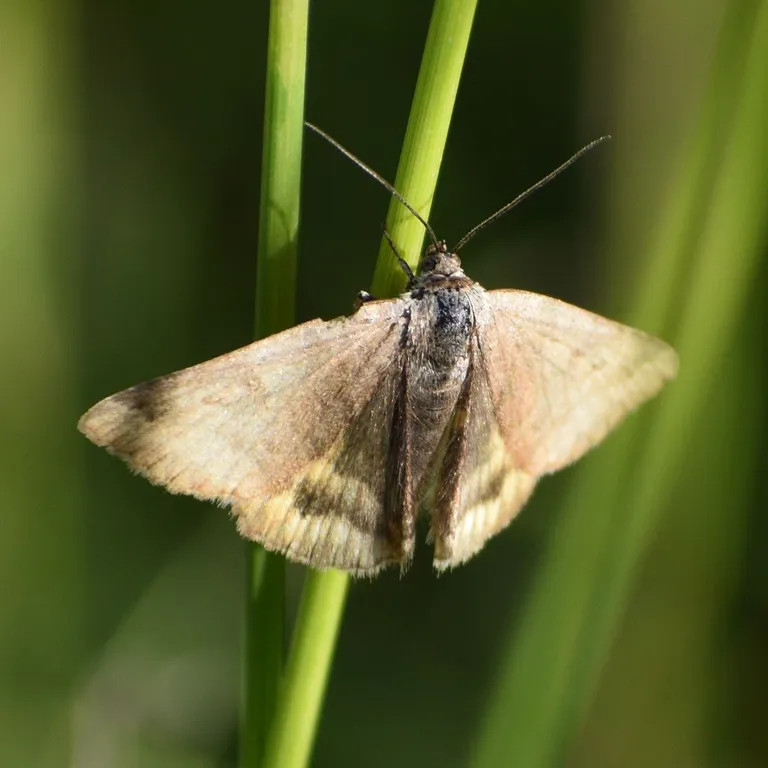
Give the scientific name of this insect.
Euclidia glyphica
